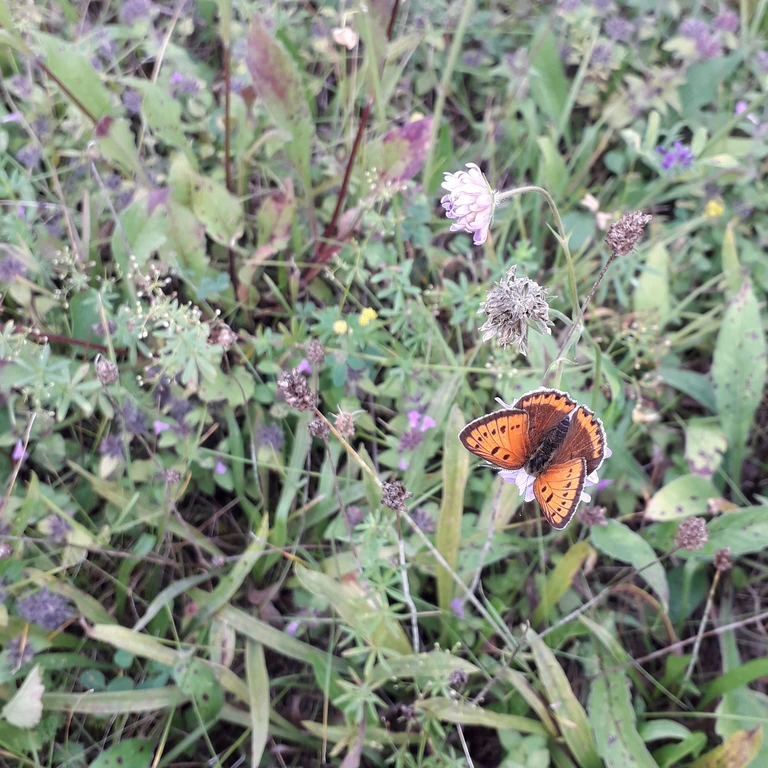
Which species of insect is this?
Lycaena dispar
